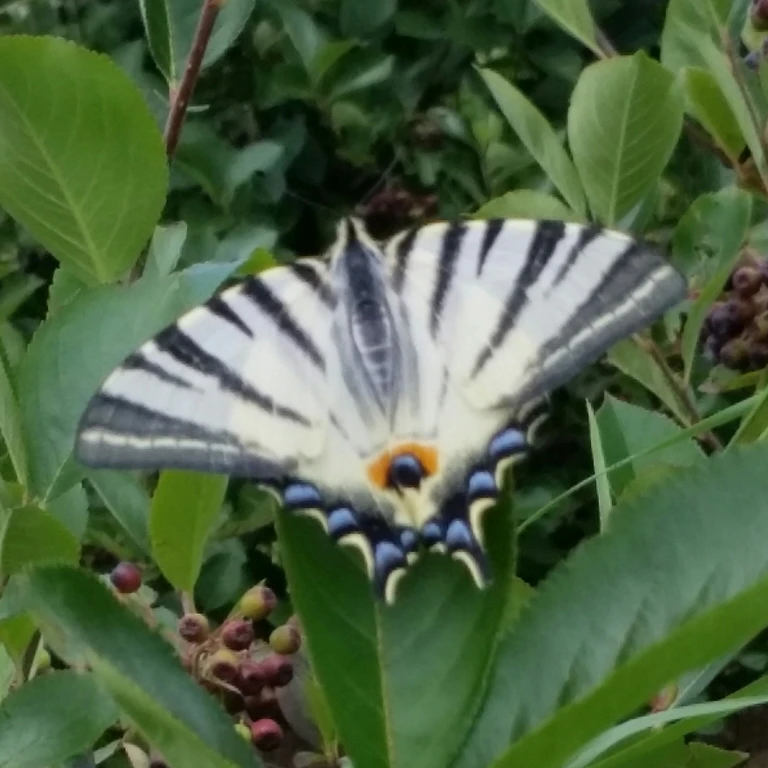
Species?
Iphiclides podalirius
